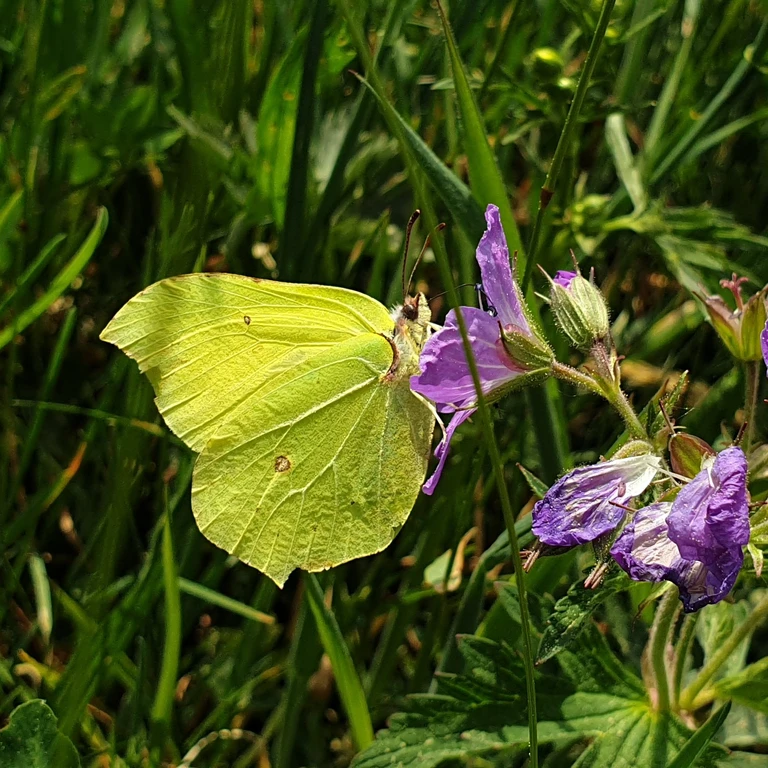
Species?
Gonepteryx rhamni
